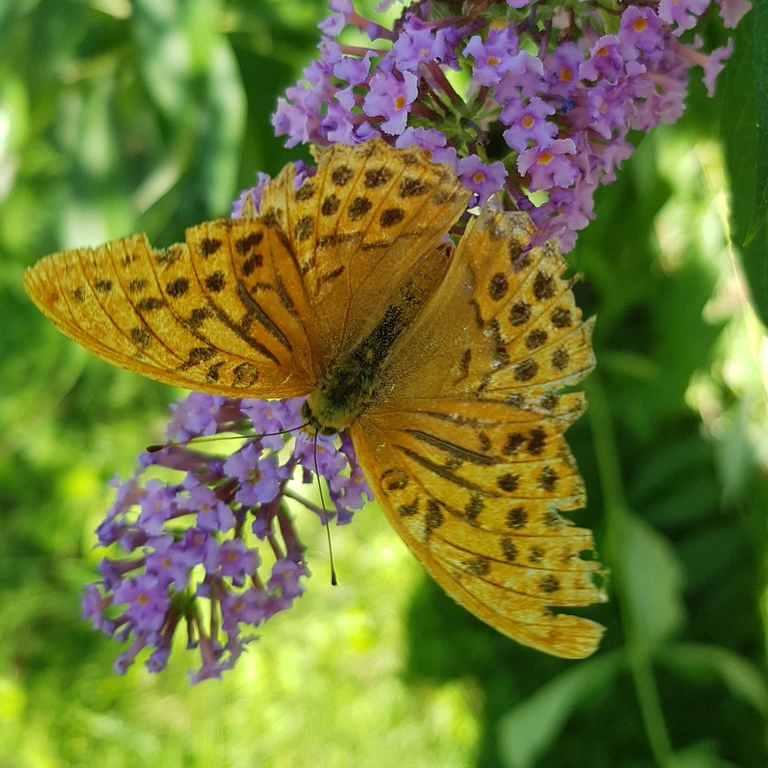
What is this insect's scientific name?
Argynnis paphia
